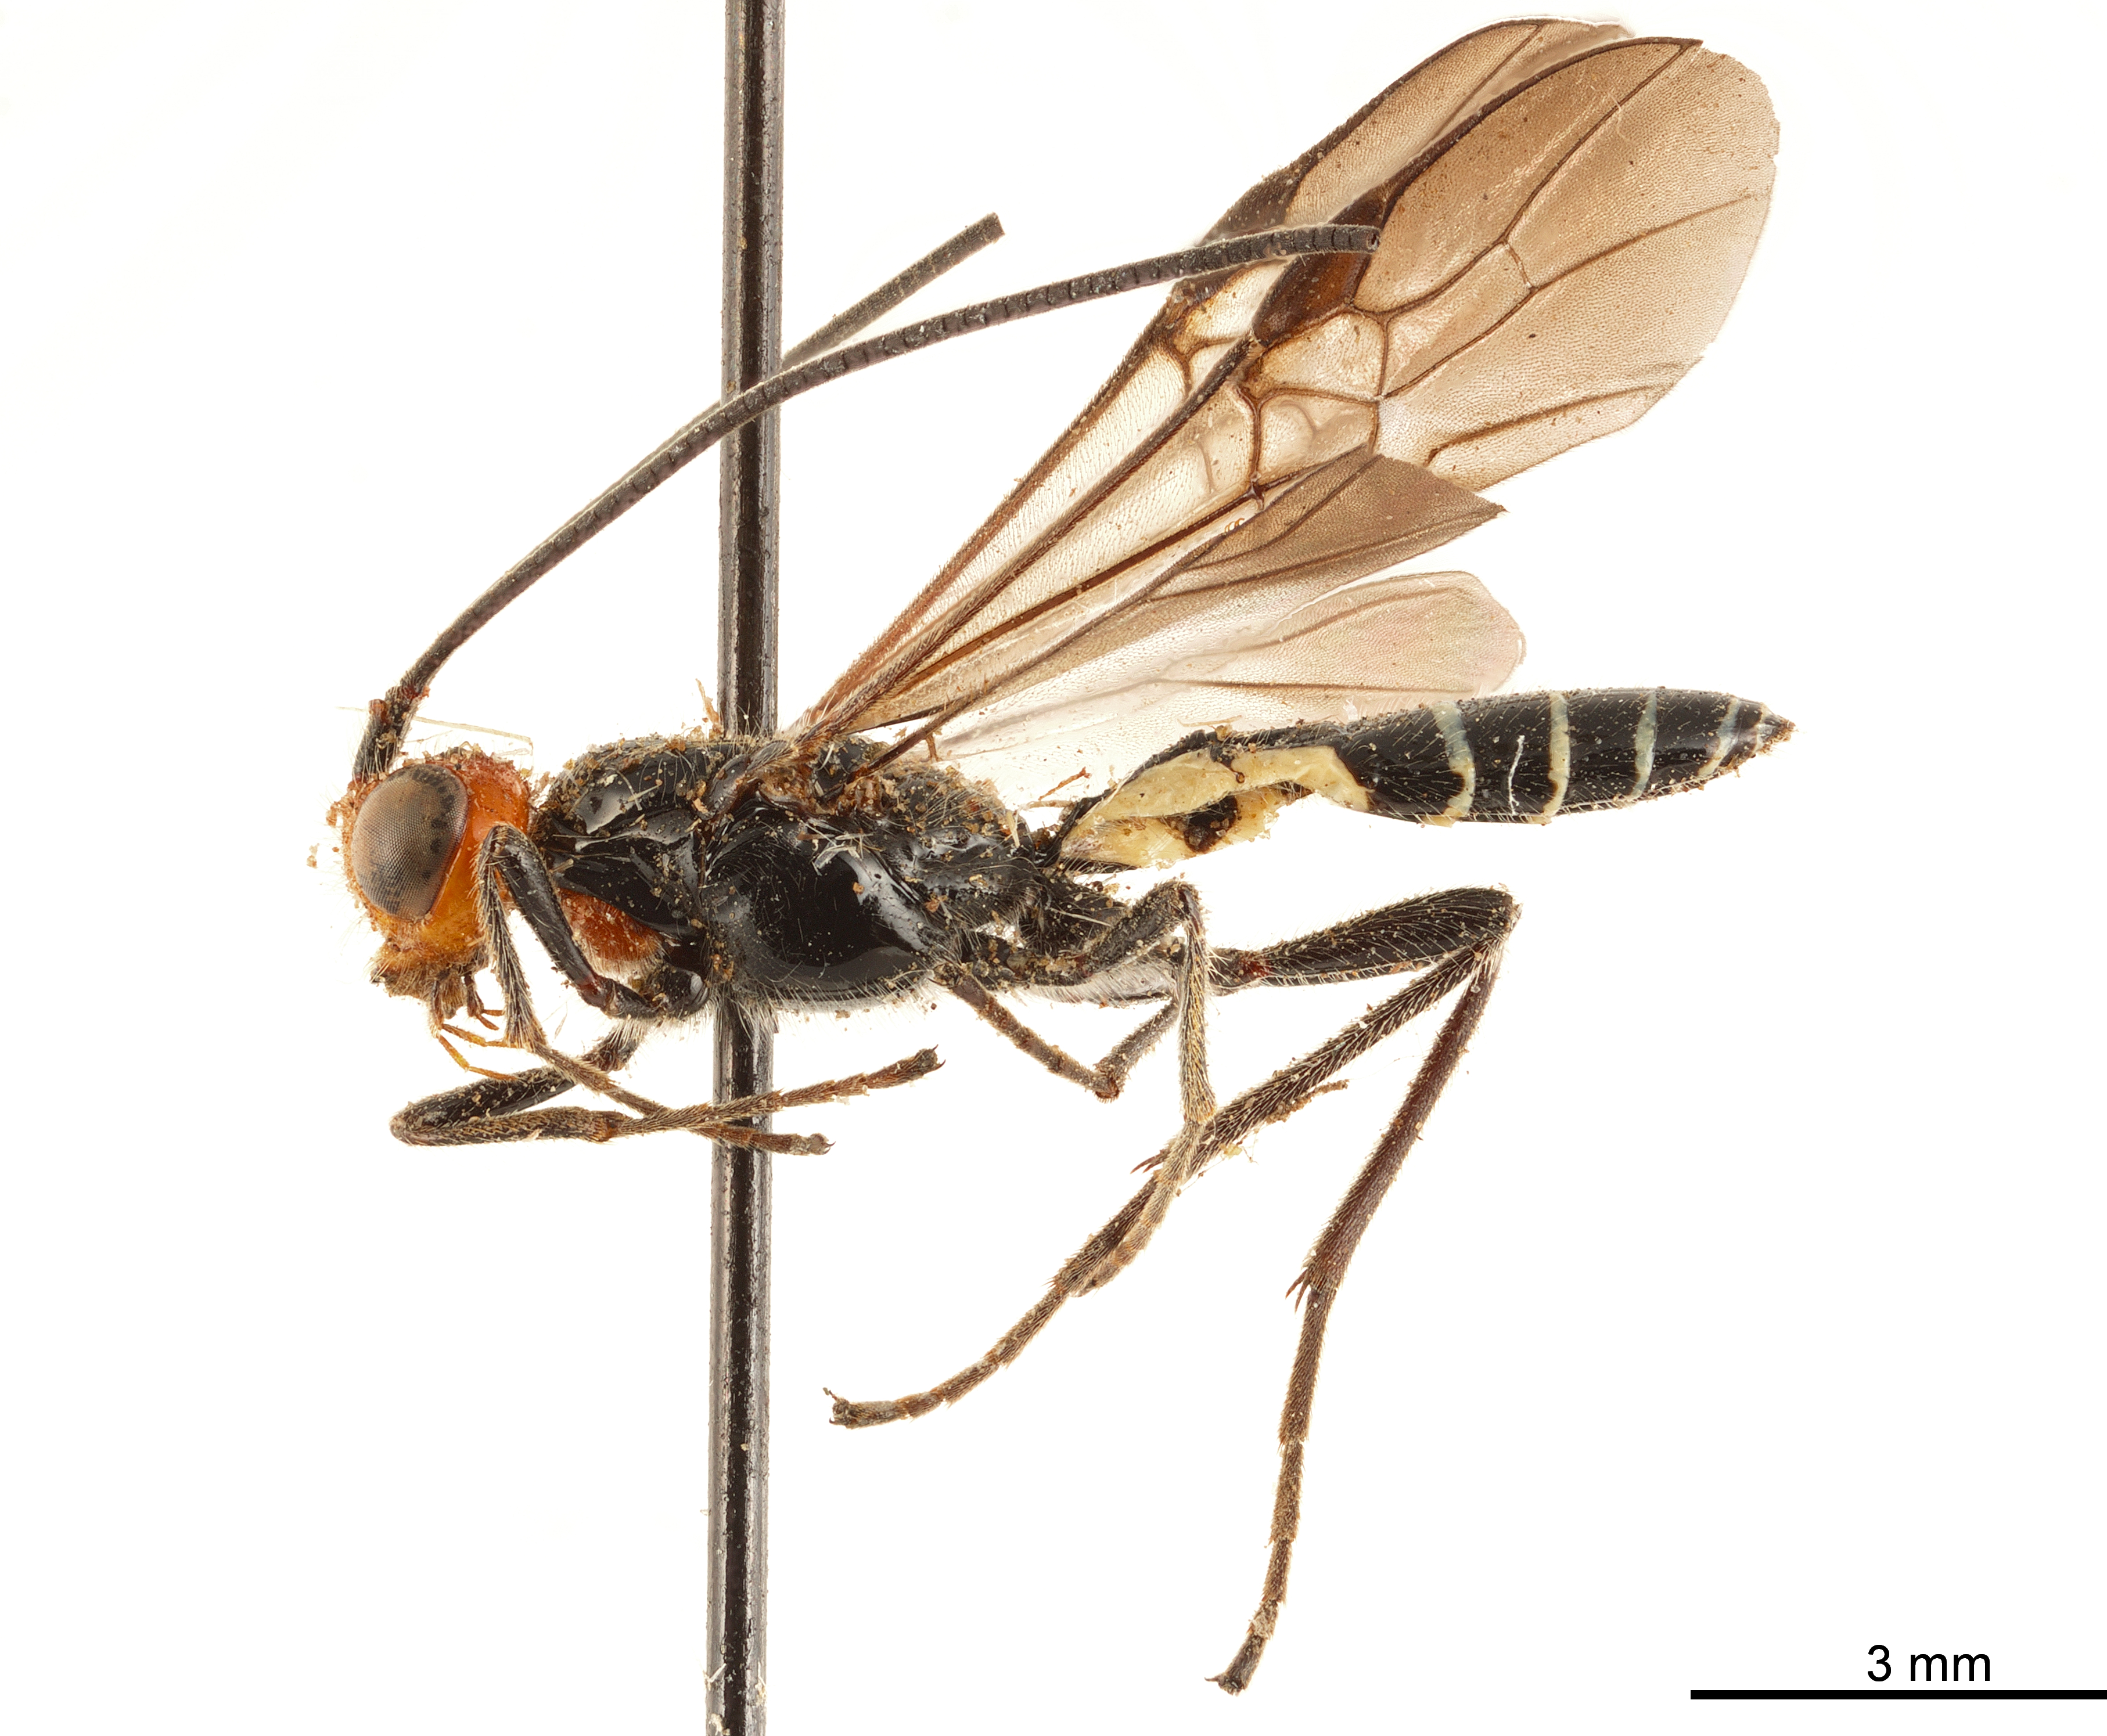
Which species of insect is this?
Callibracon limbatus
